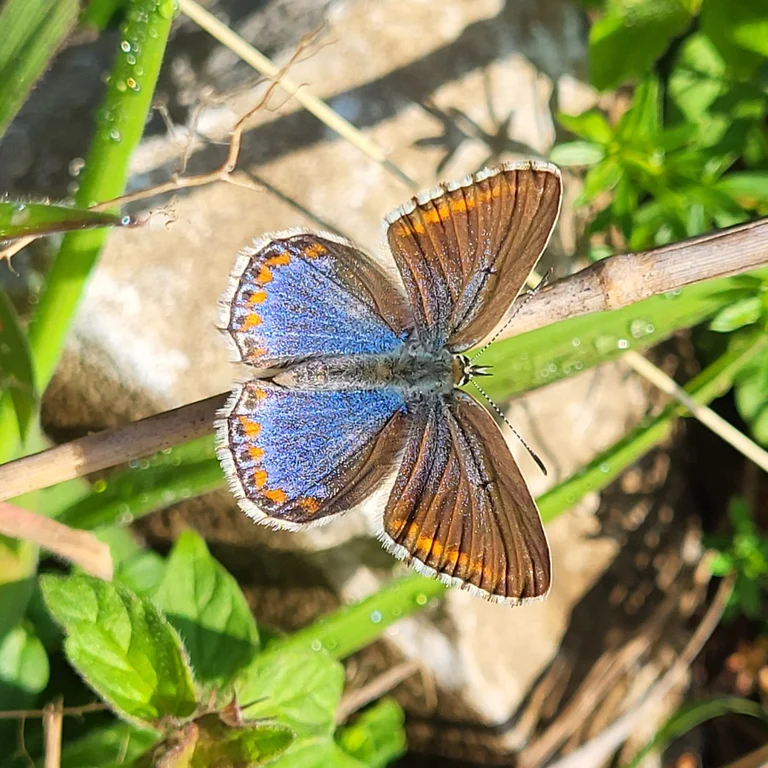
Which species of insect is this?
Lysandra bellargus
